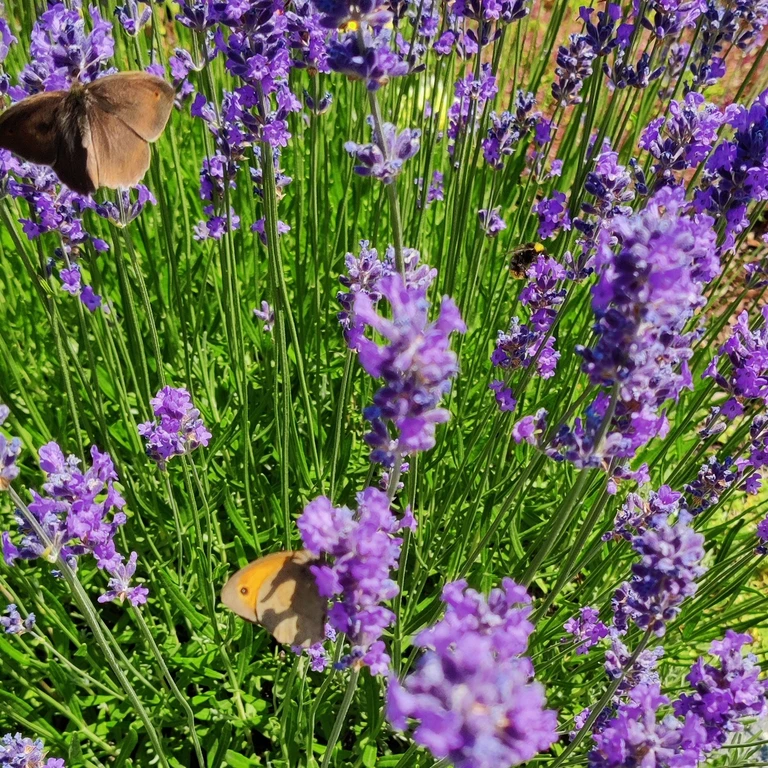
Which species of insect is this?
Maniola jurtina
